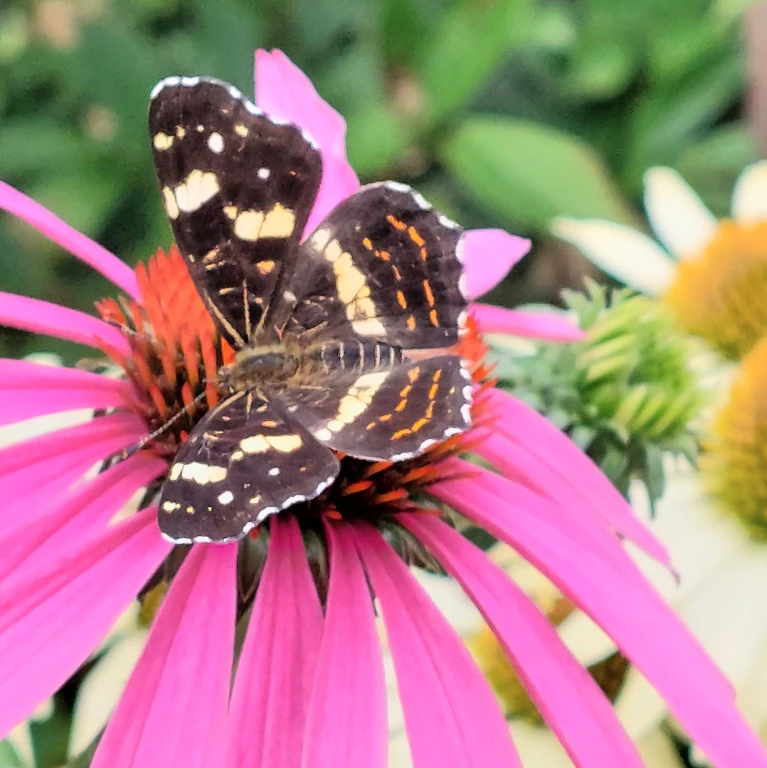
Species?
Araschnia levana
